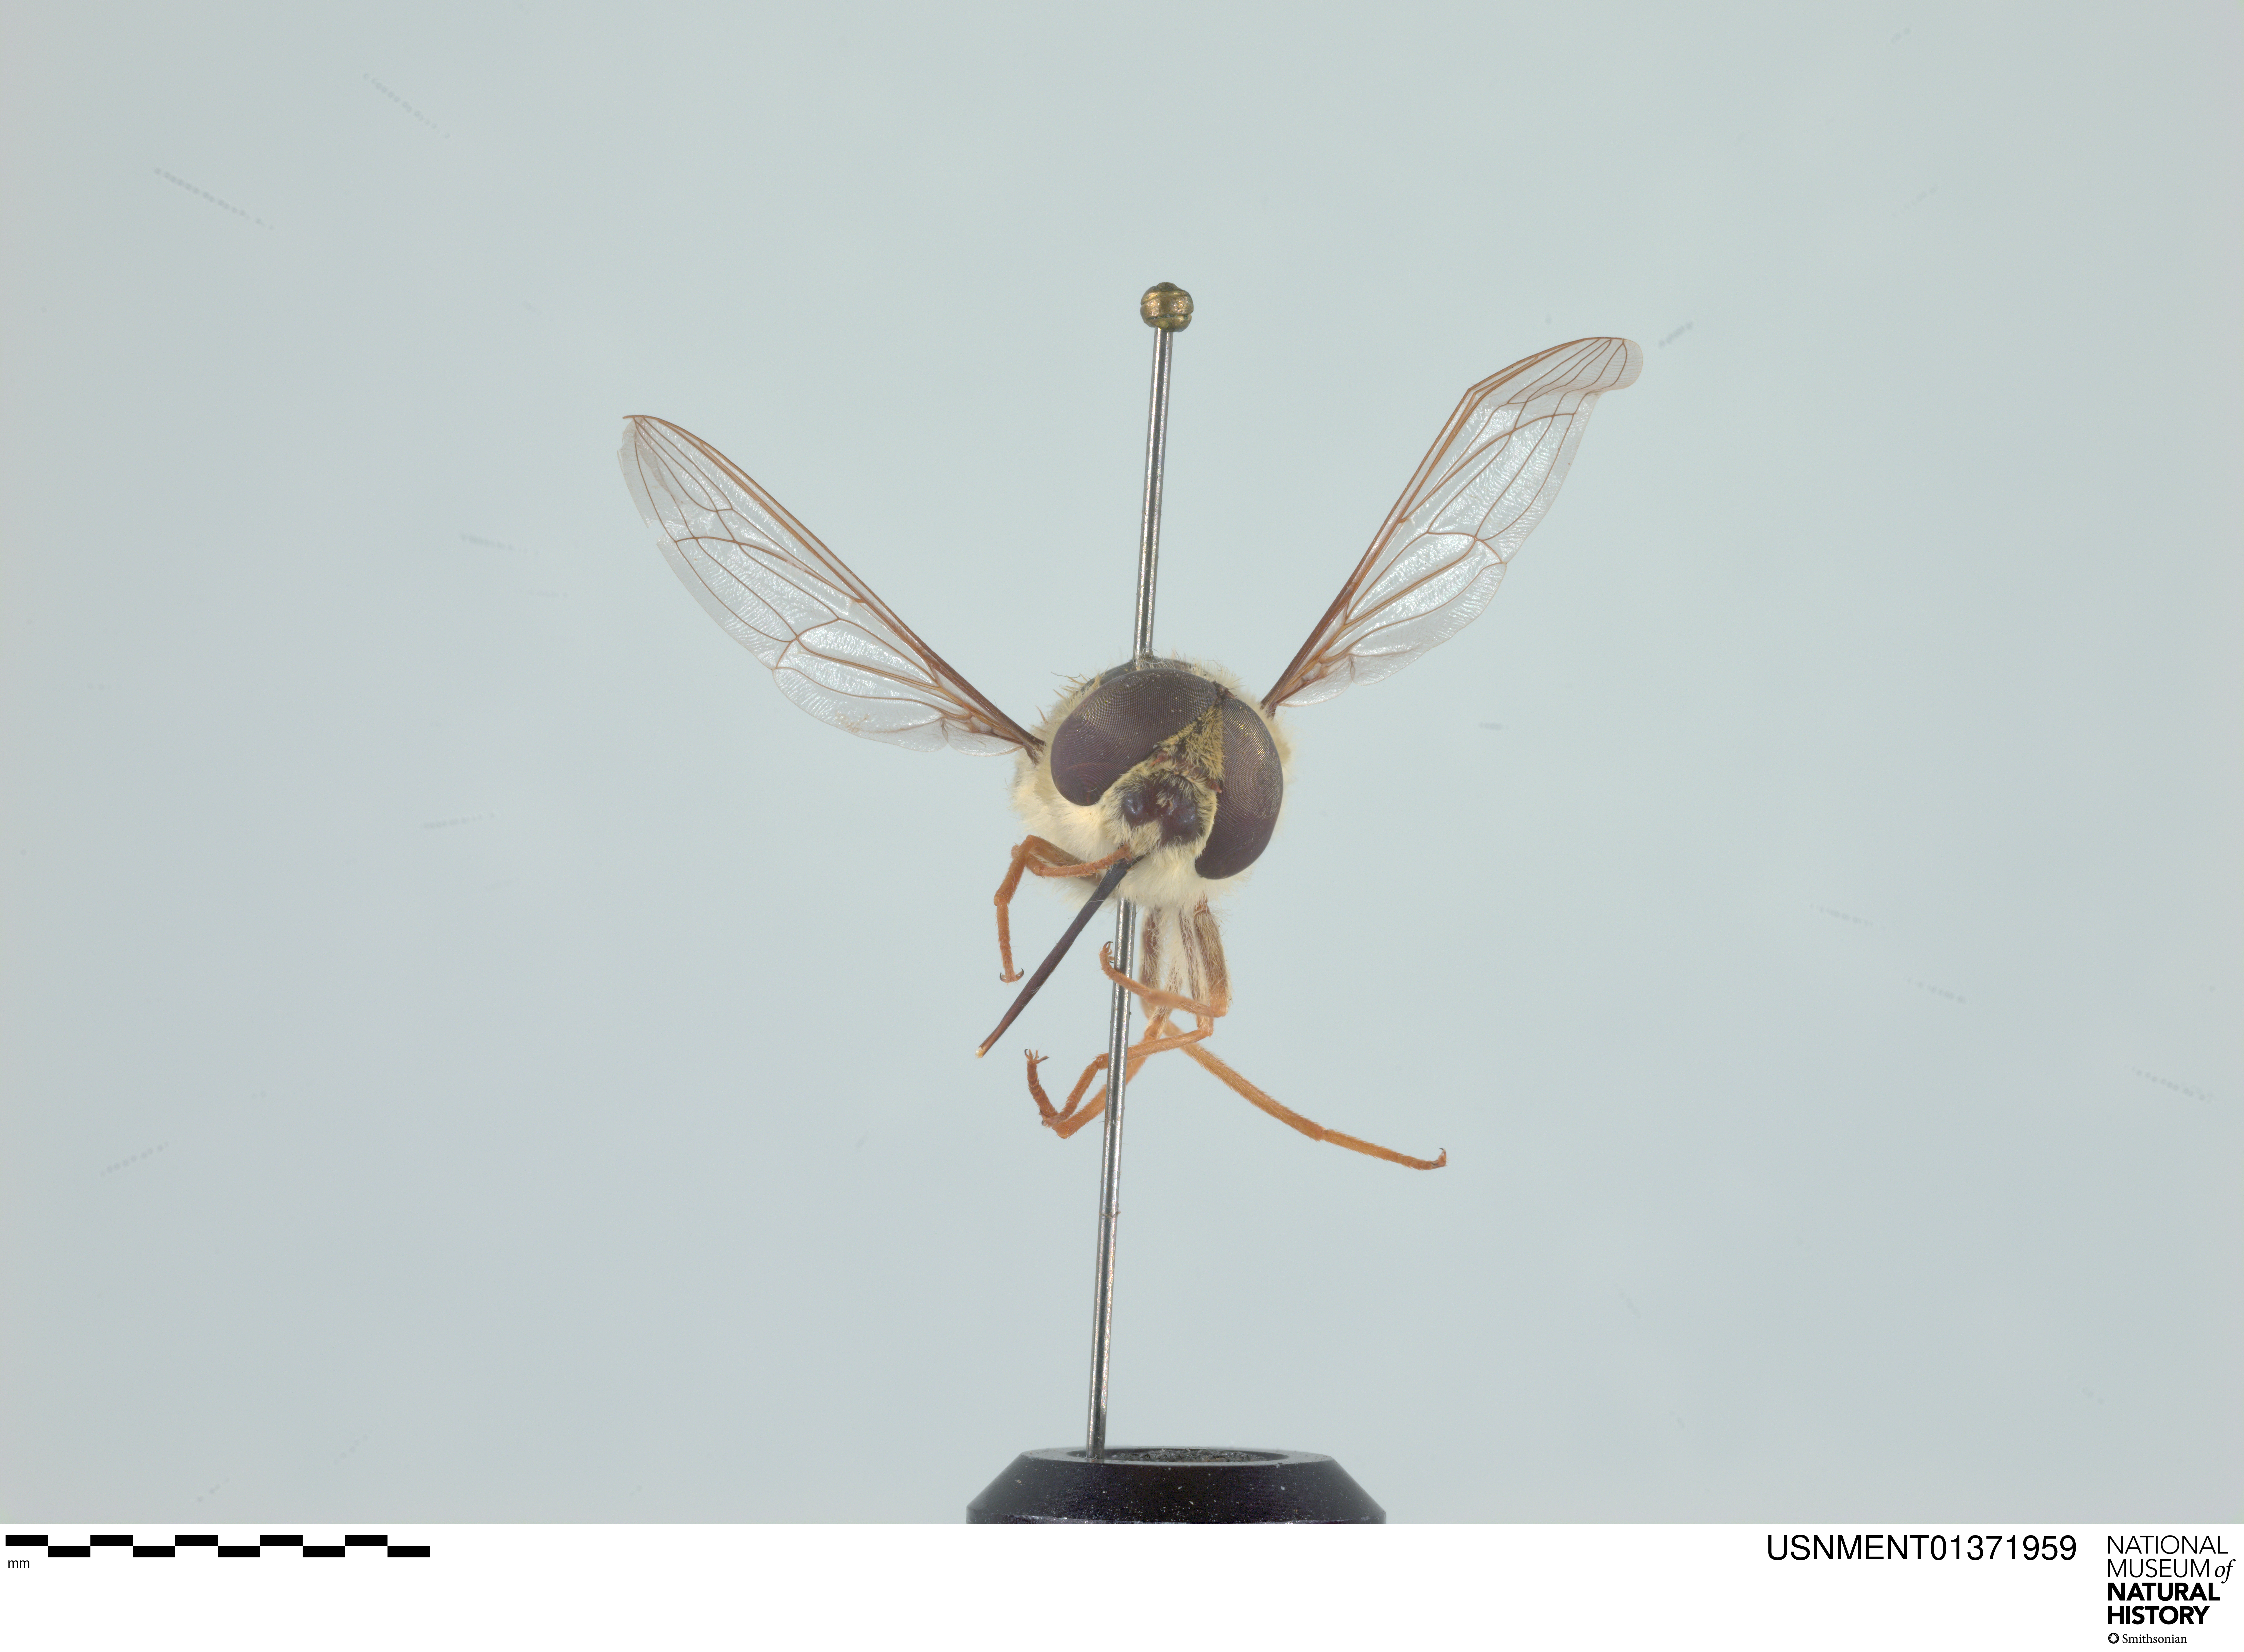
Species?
Neorhynchocephalus tauscheri
